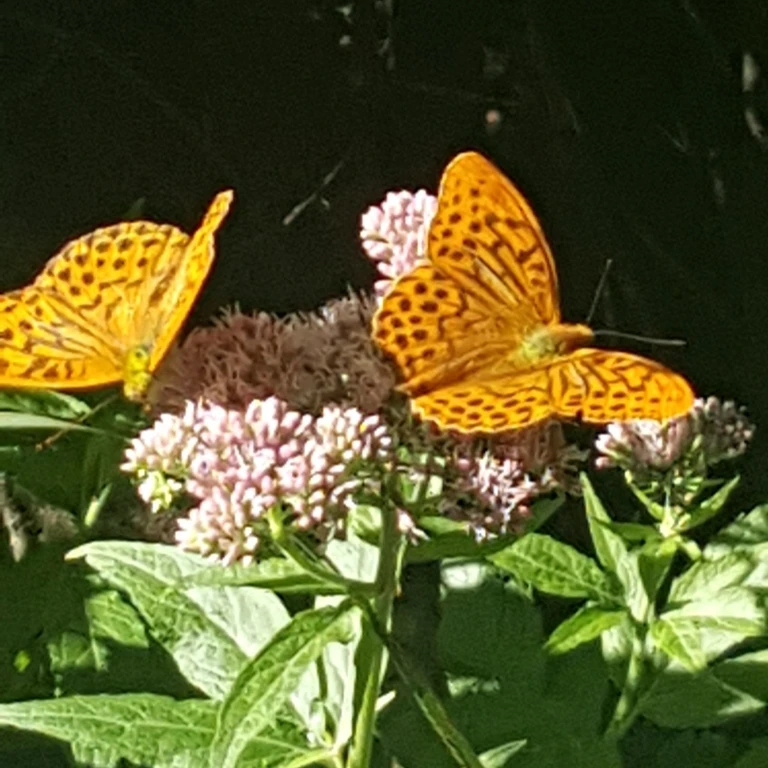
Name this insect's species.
Argynnis paphia
